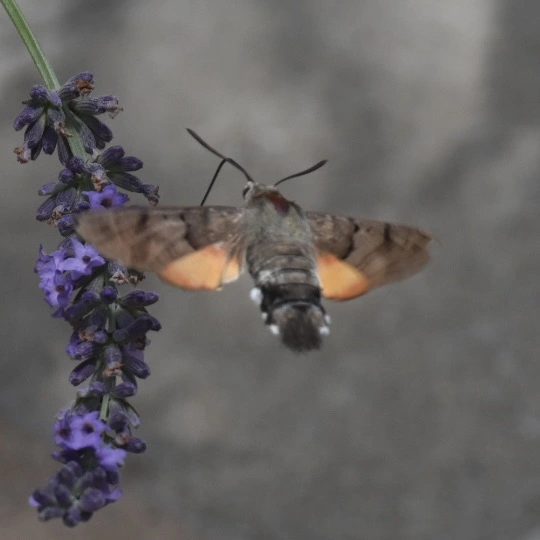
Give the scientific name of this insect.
Macroglossum stellatarum
